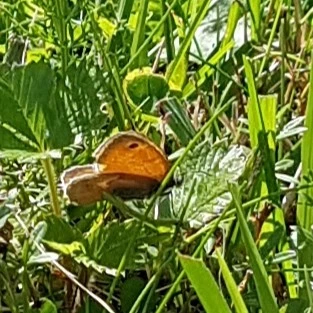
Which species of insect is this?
Coenonympha pamphilus
